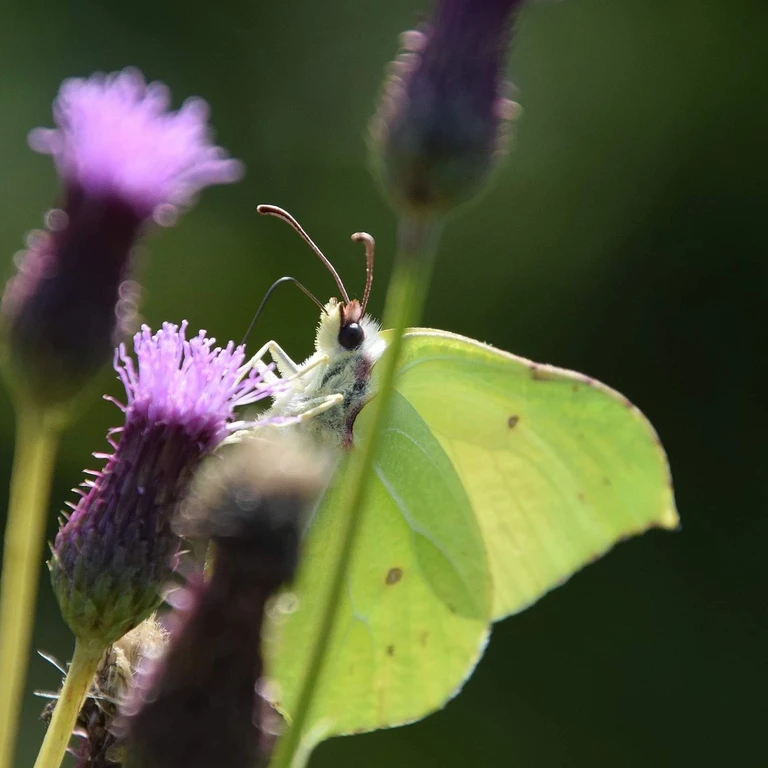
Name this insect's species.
Gonepteryx rhamni
